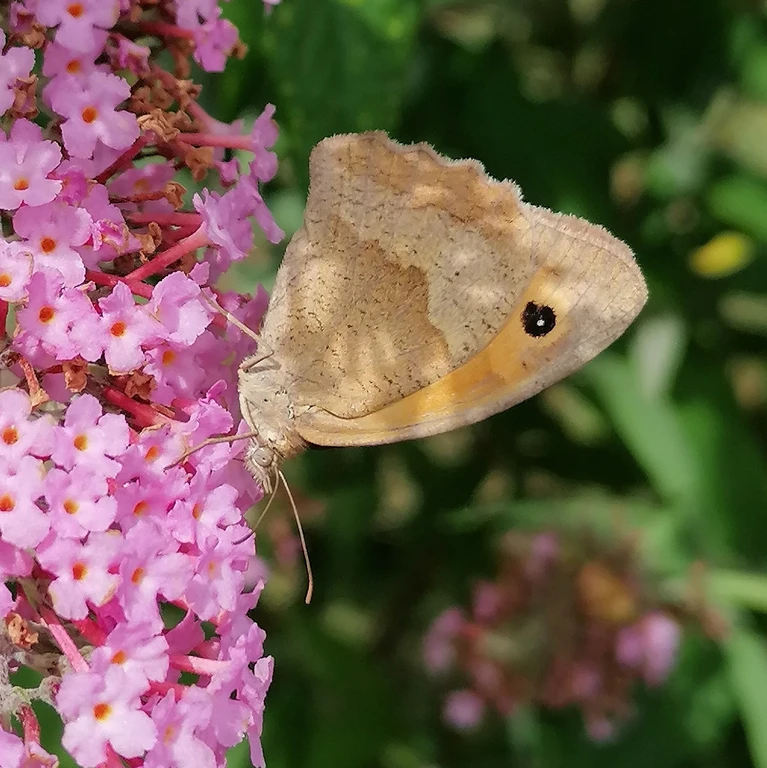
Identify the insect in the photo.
Maniola jurtina
